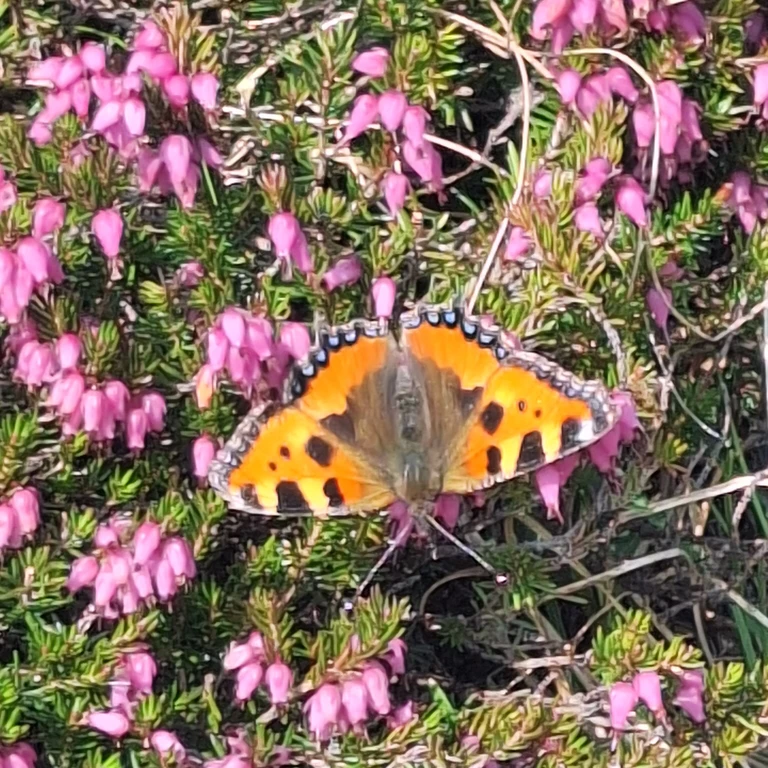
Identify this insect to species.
Aglais urticae
